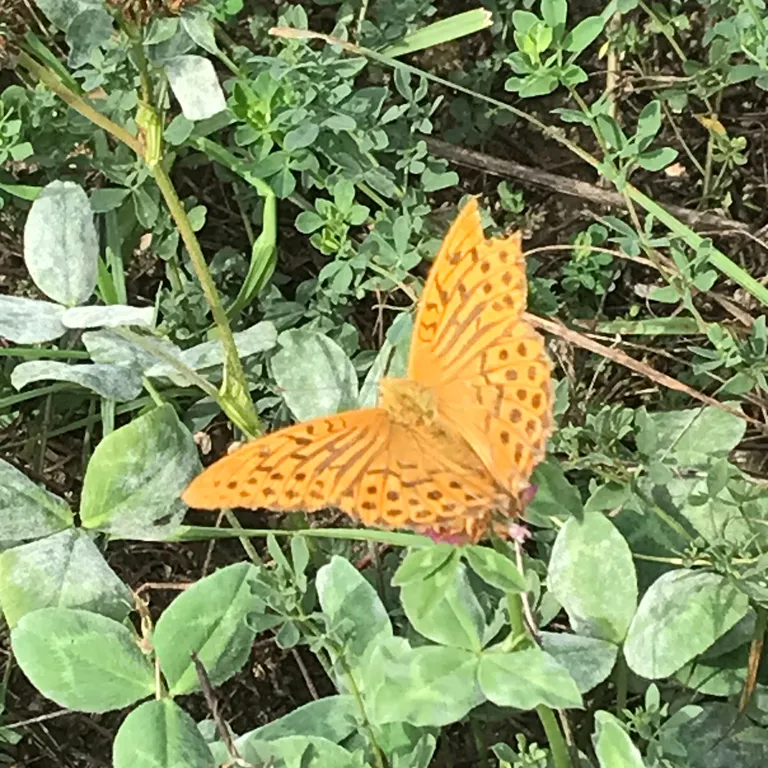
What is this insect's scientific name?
Argynnis paphia
